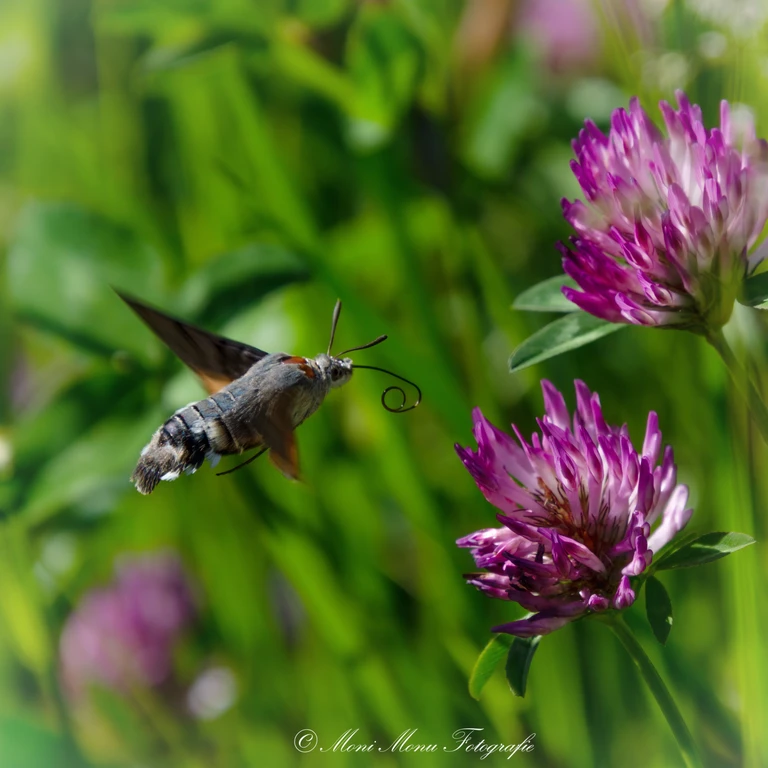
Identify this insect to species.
Macroglossum stellatarum
